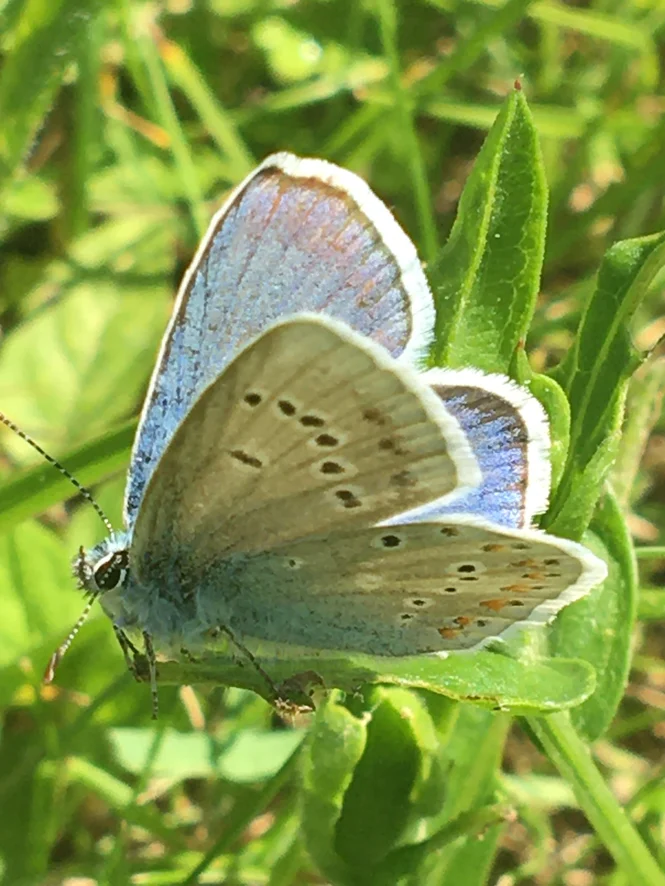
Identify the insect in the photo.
Polyommatus dorylas
